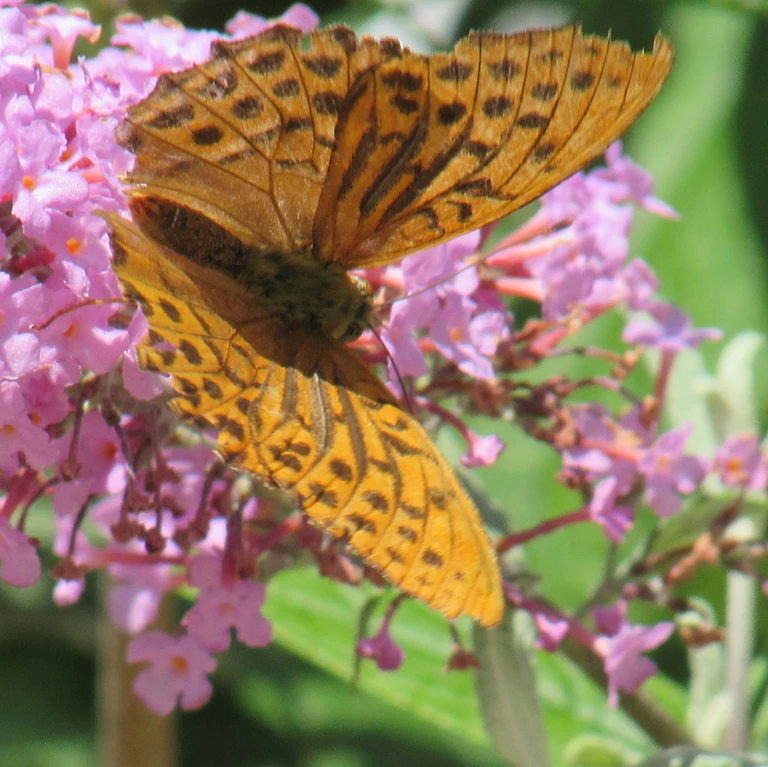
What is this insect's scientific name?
Argynnis paphia
